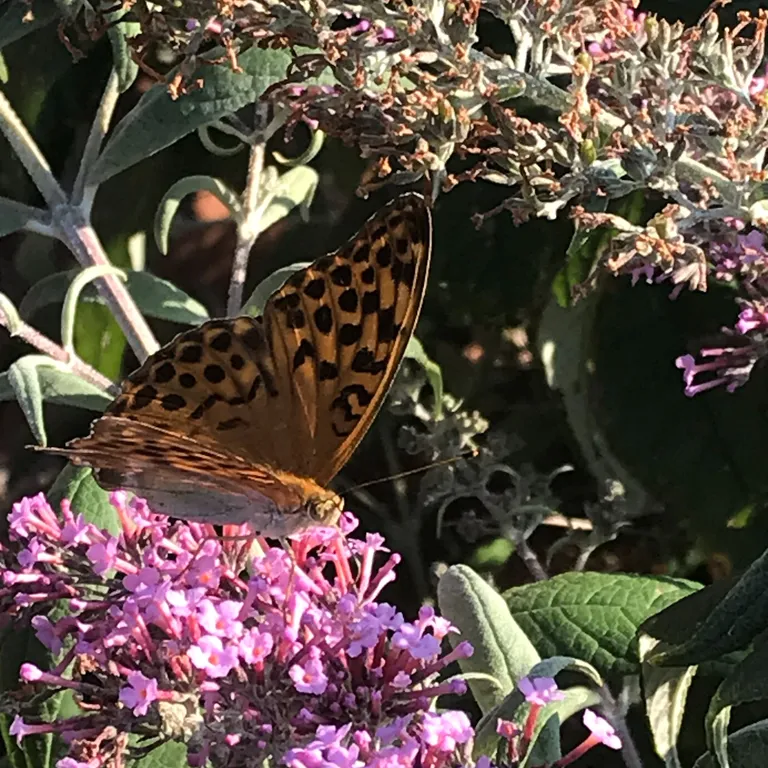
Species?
Argynnis paphia
